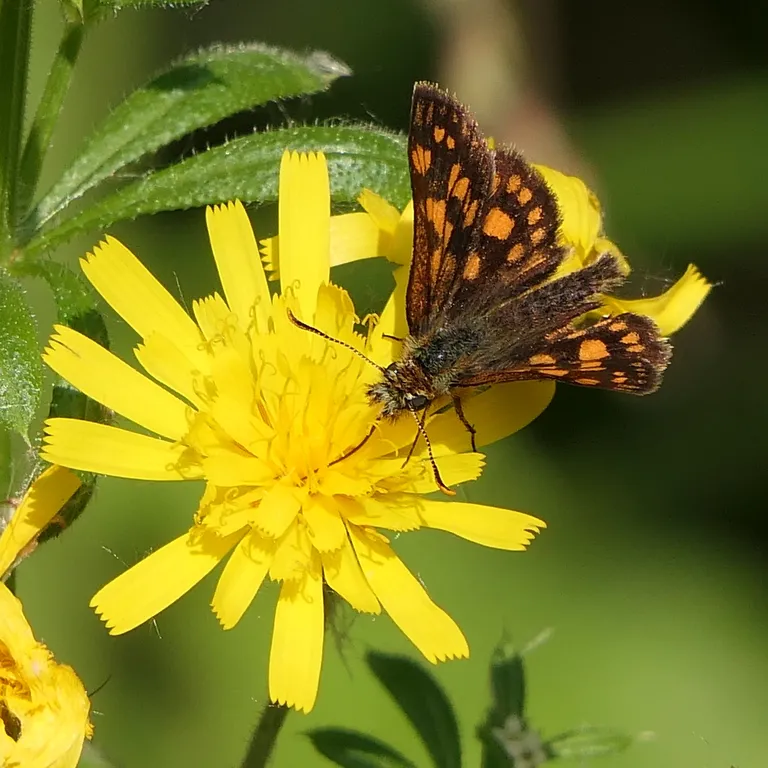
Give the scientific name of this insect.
Carterocephalus palaemon
